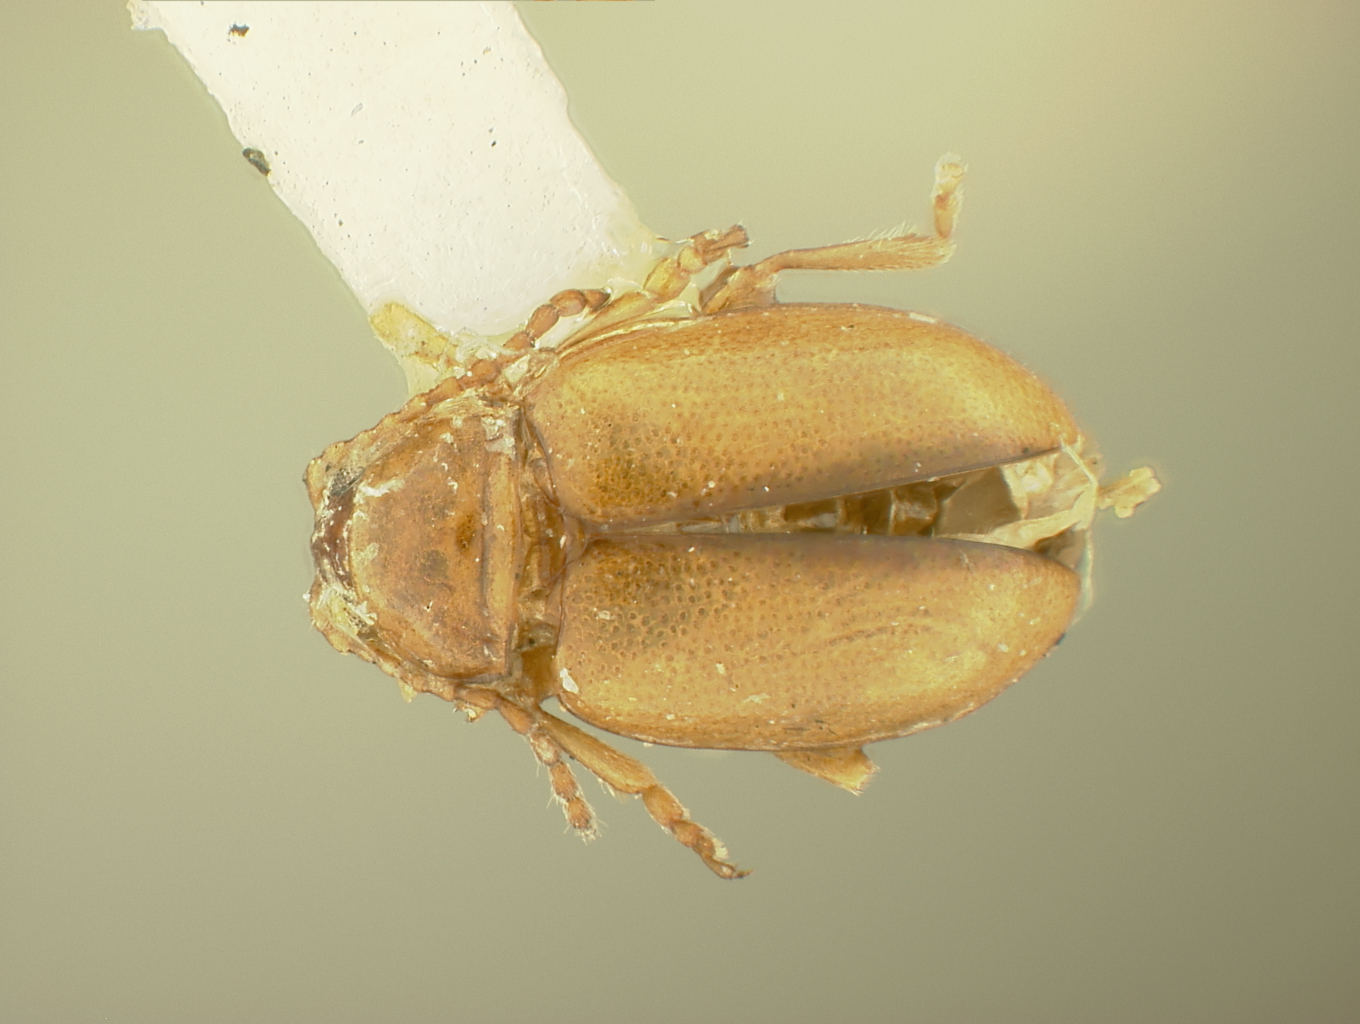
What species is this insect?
Nesaecrepida rufomarginata
